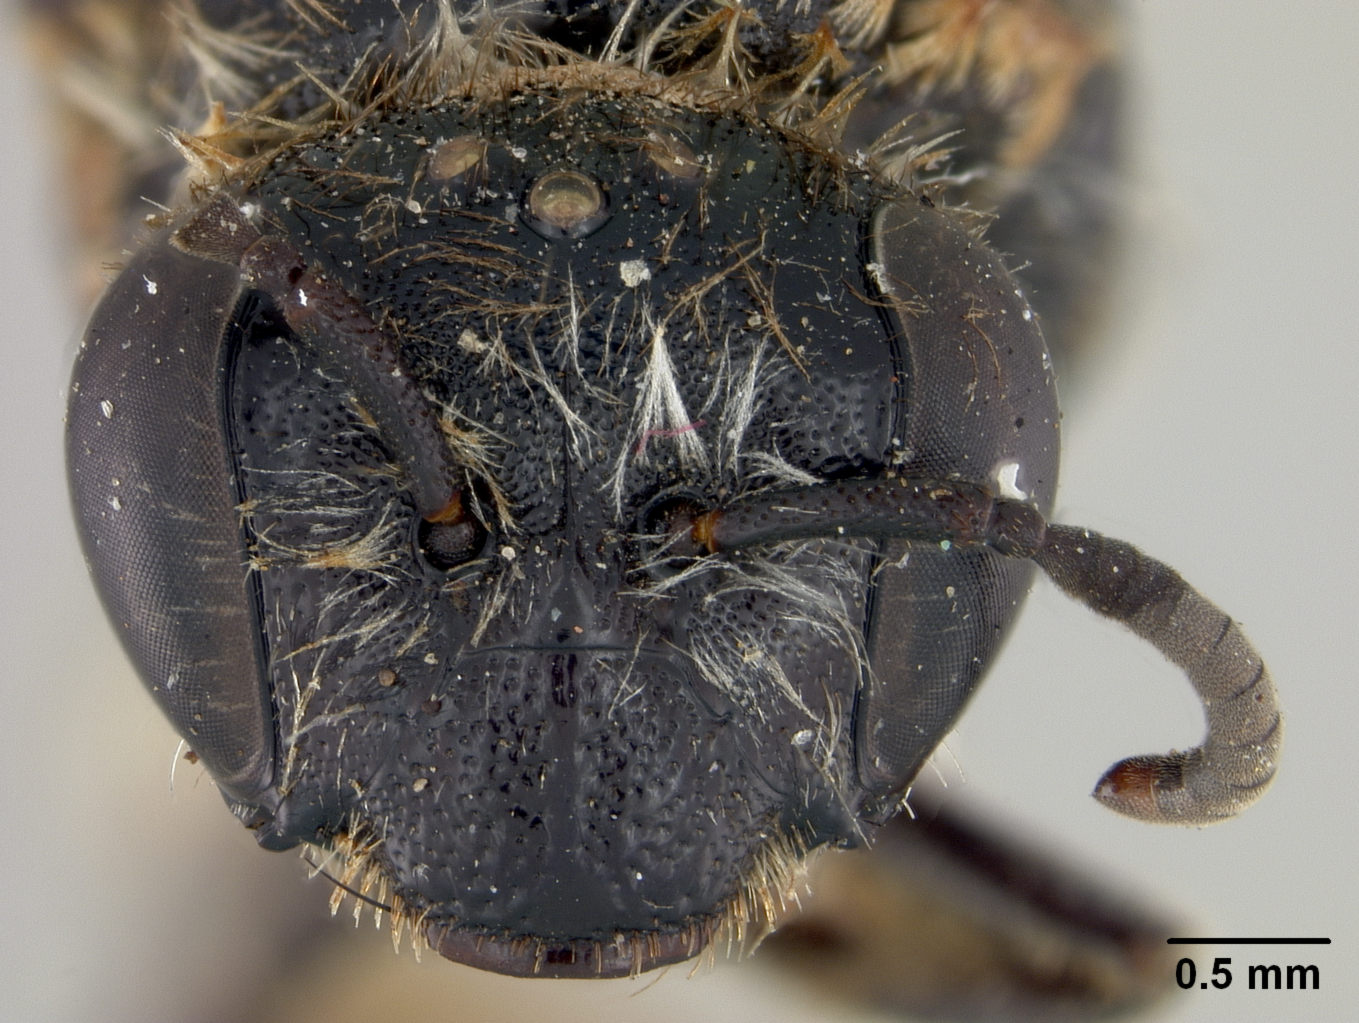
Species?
Paracolletes leai
